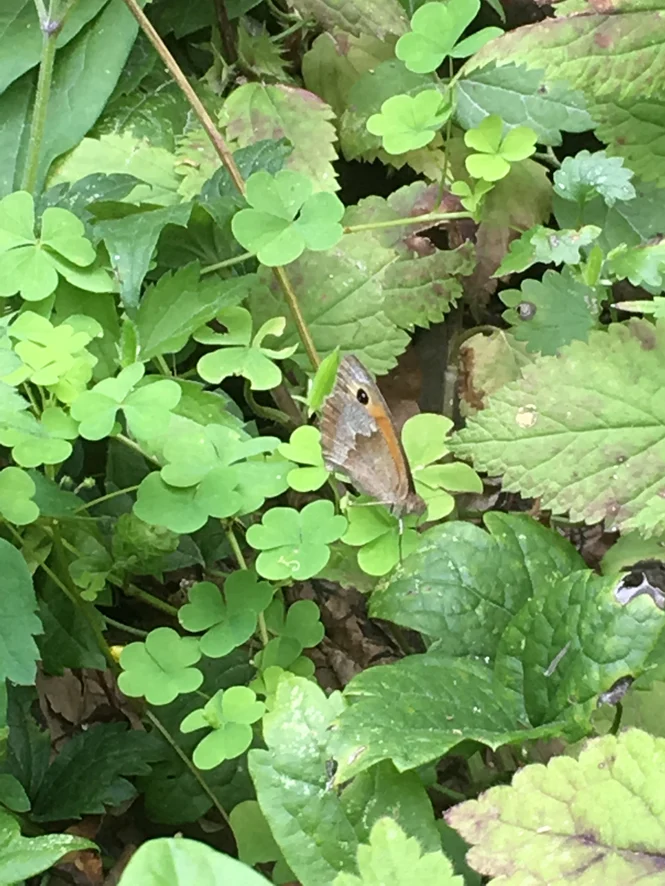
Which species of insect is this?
Maniola jurtina
